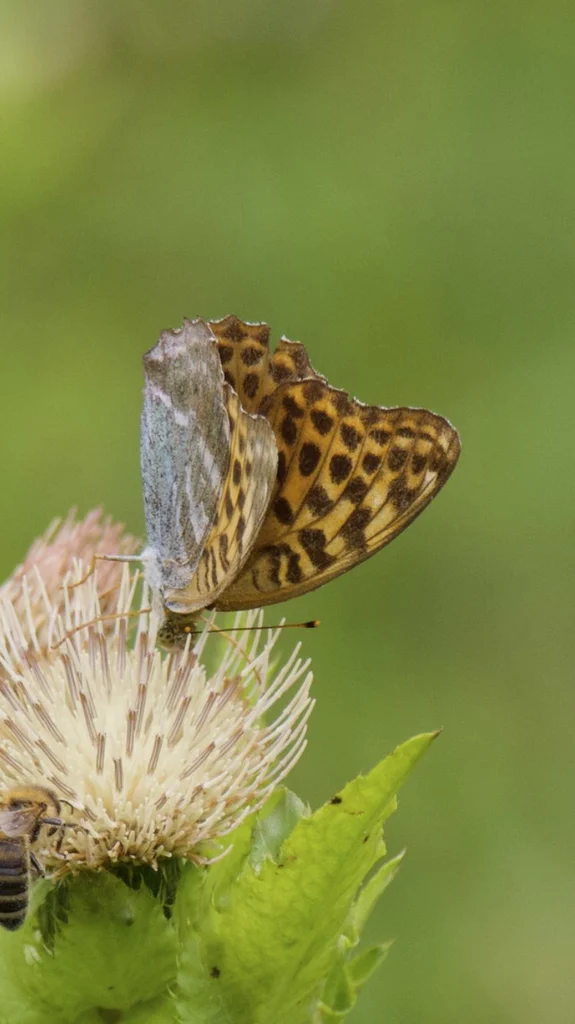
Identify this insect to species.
Argynnis paphia
